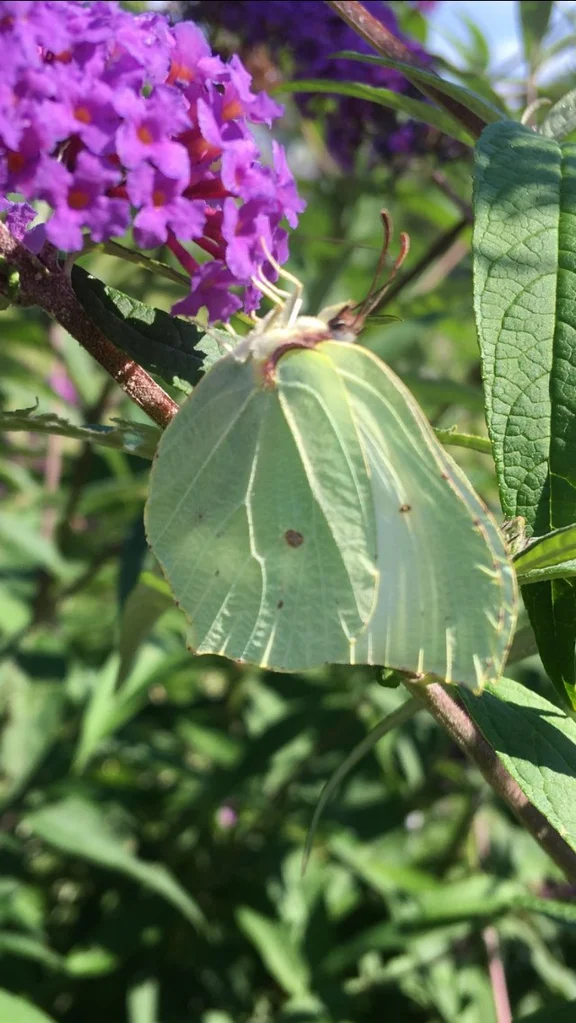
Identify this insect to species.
Gonepteryx rhamni
